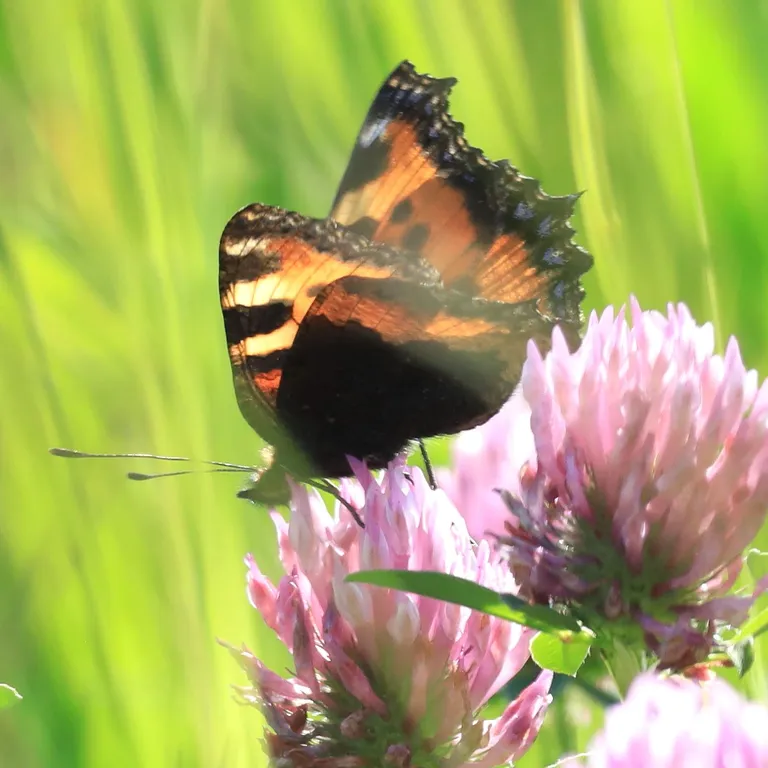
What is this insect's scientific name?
Aglais urticae
